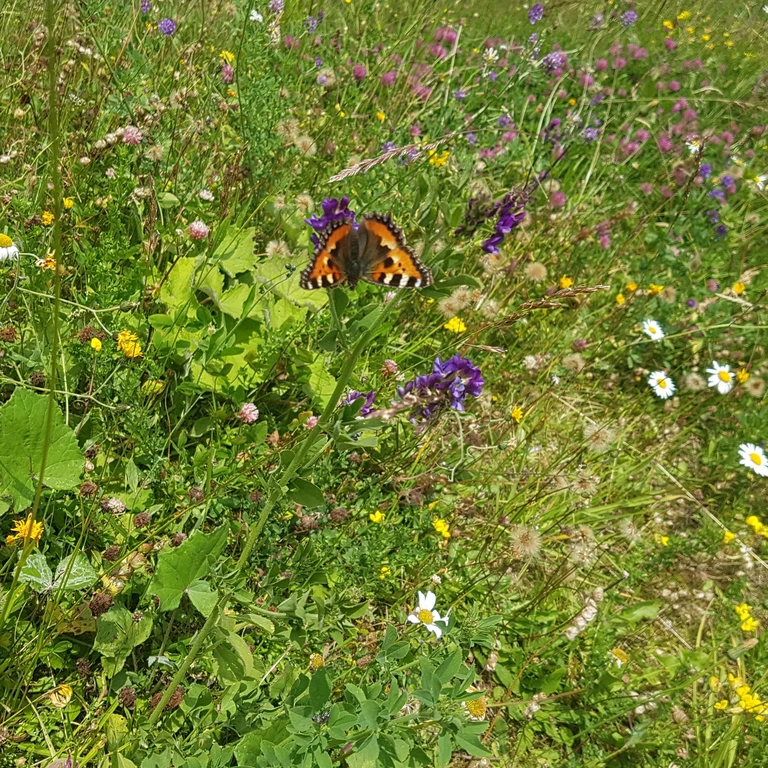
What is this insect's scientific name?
Aglais urticae
